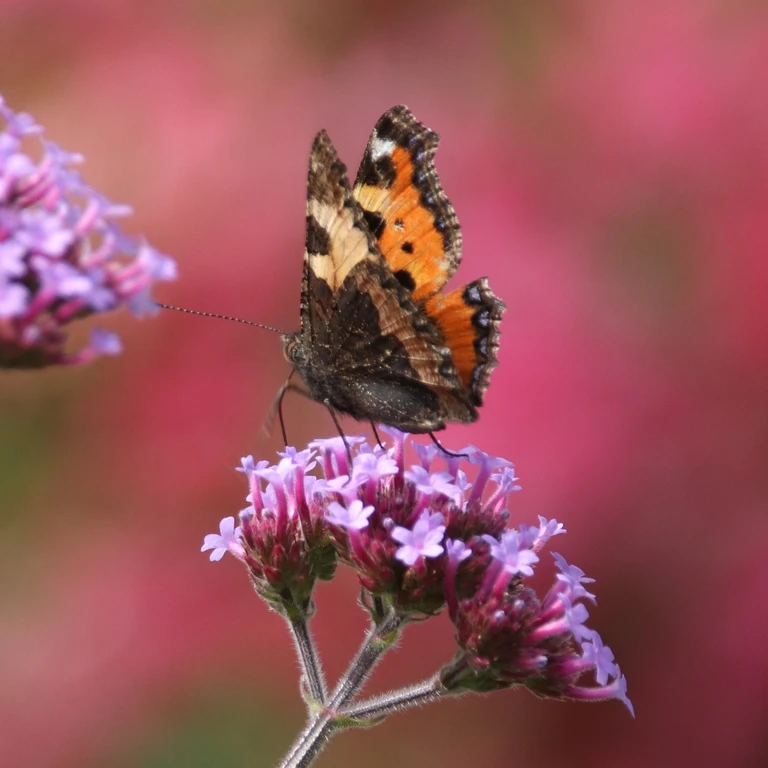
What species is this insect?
Aglais urticae
